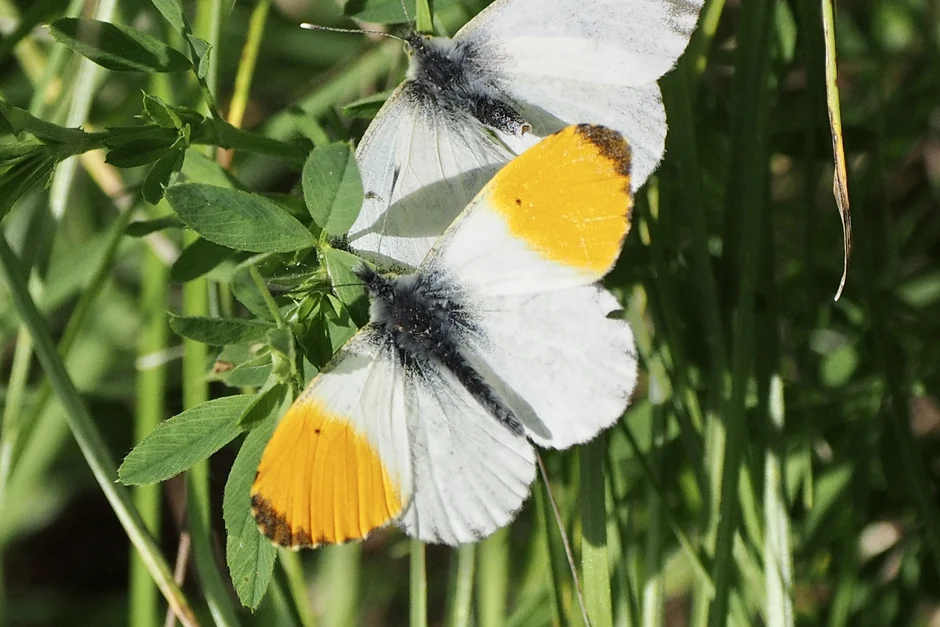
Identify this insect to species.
Anthocharis cardamines
